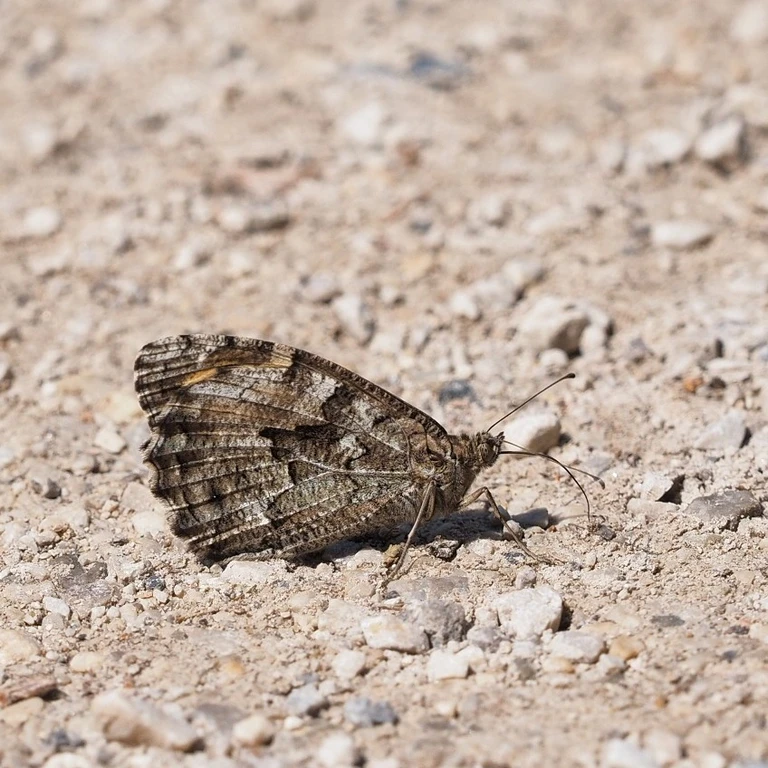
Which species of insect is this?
Hipparchia semele
